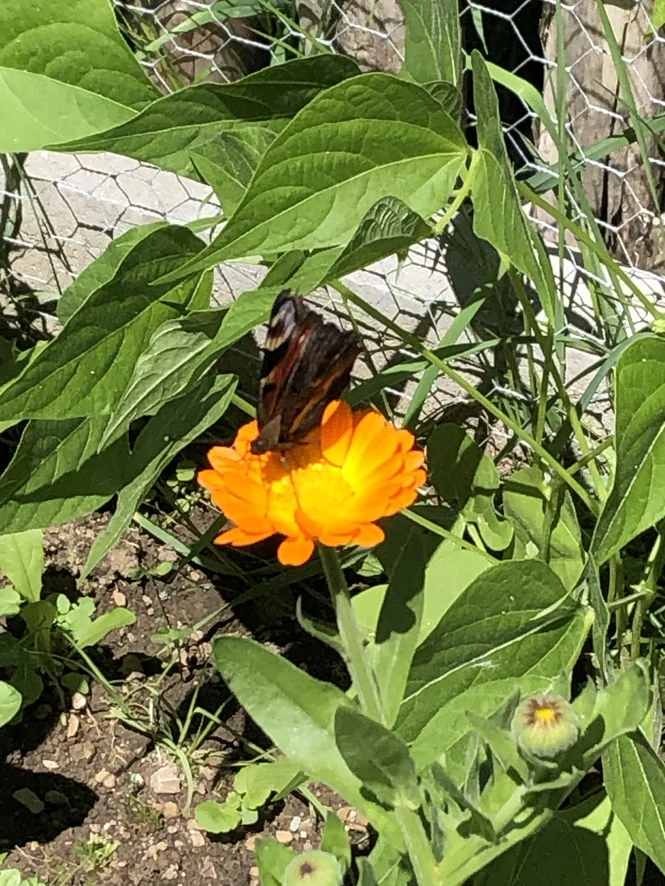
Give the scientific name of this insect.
Aglais io
